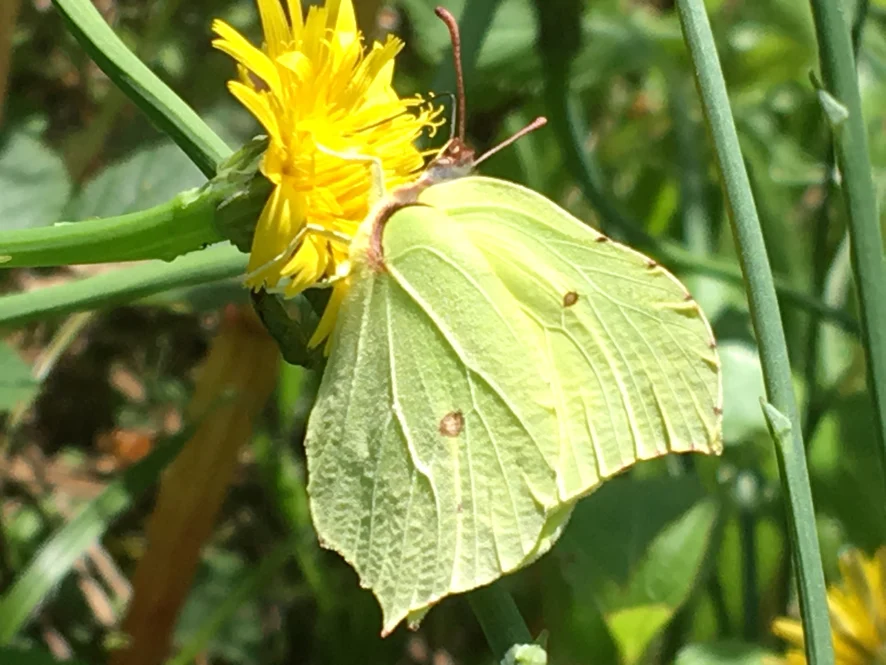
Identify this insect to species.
Gonepteryx rhamni
